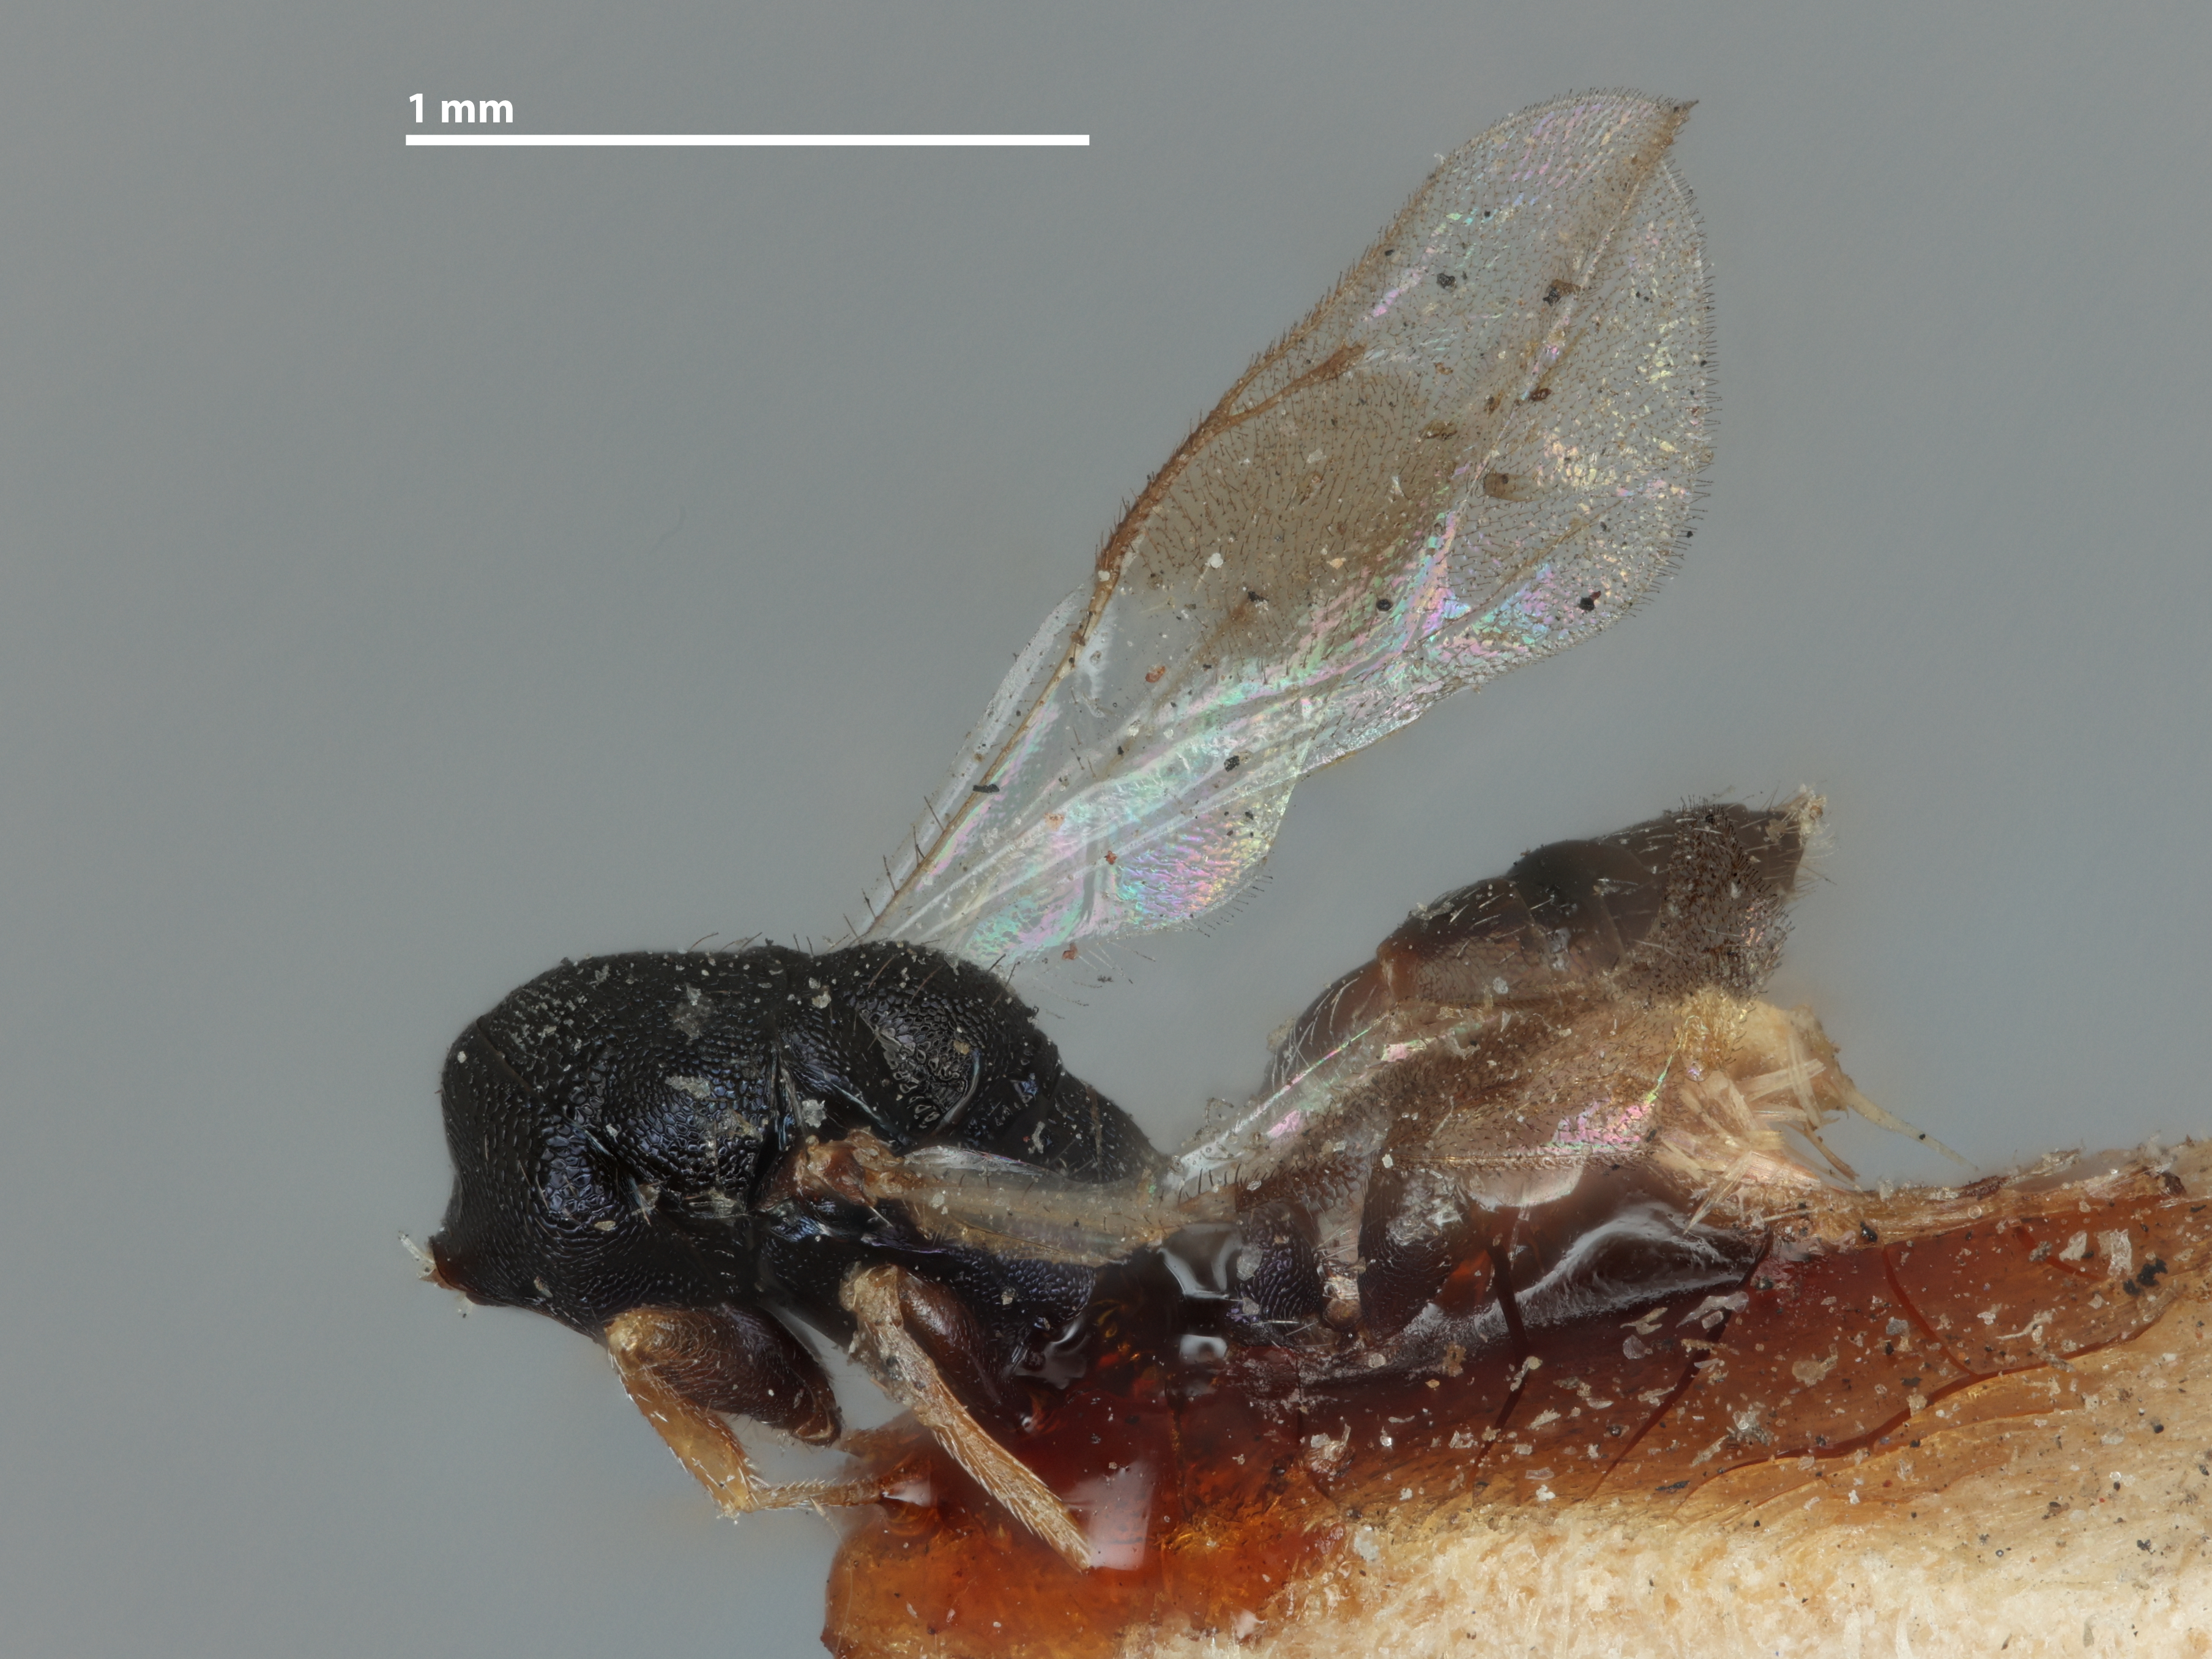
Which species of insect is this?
Semiotellus chalcidiphagus
